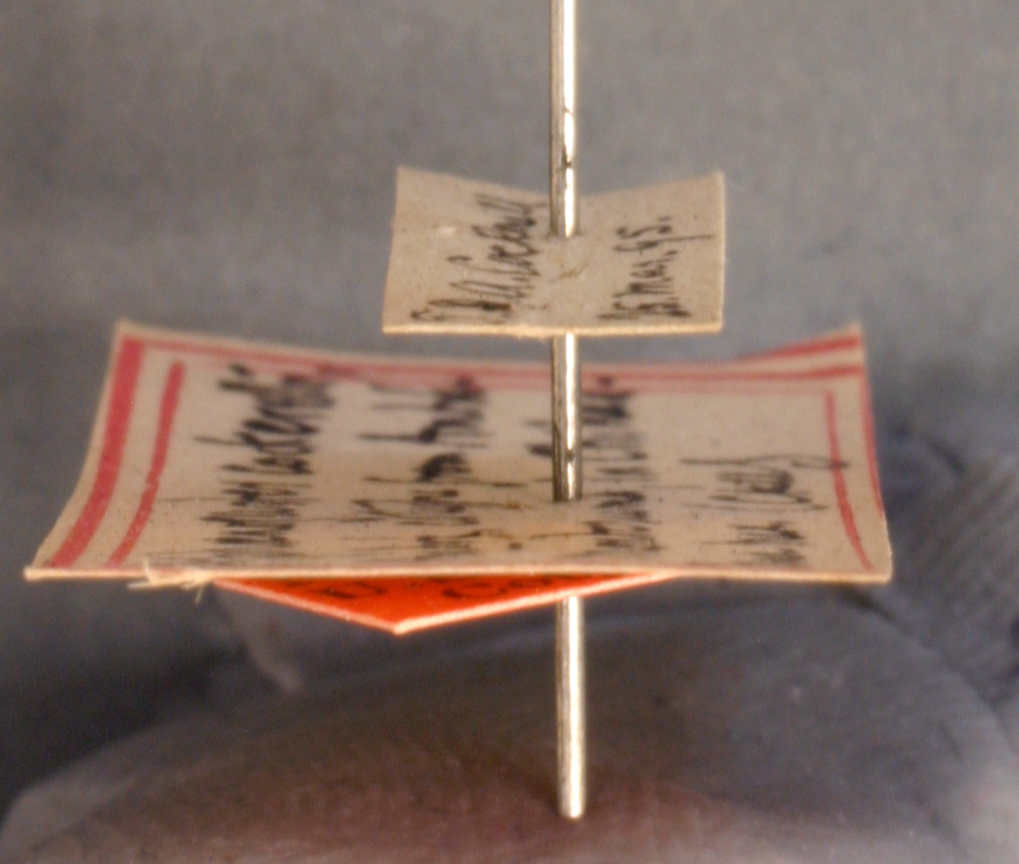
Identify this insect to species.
Aphaenogaster cockerelli
